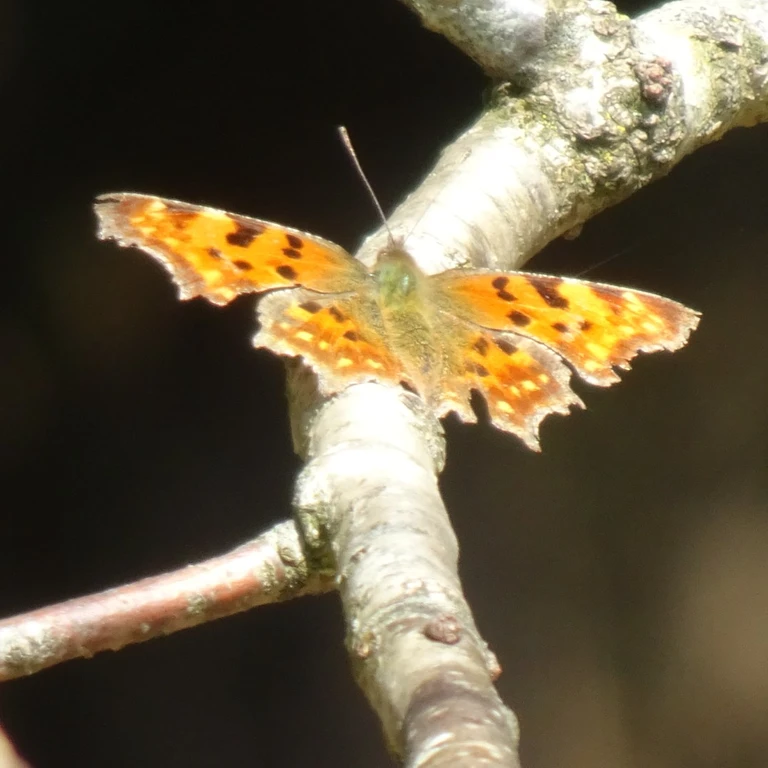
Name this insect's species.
Polygonia c-album
